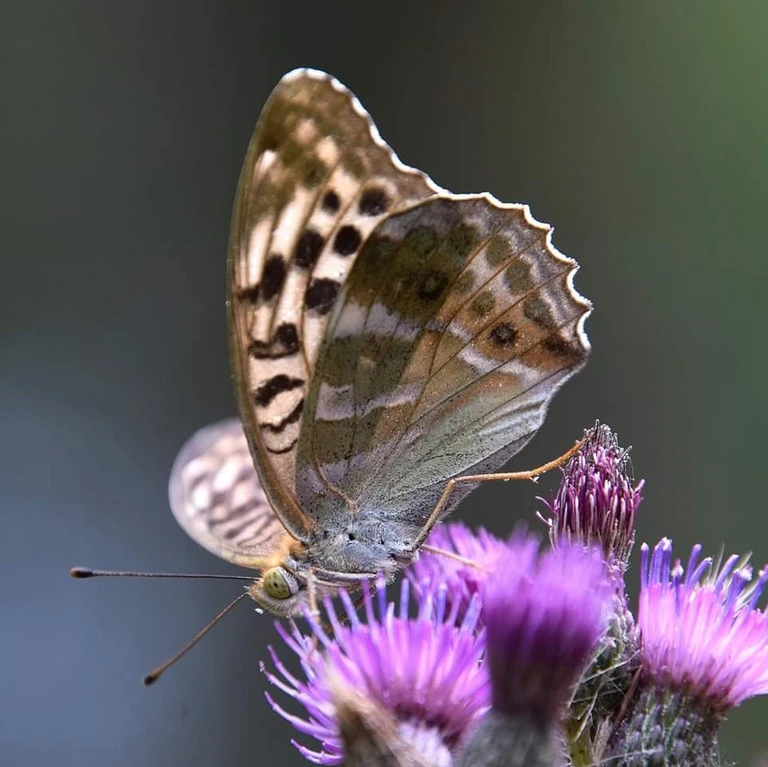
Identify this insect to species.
Argynnis paphia
